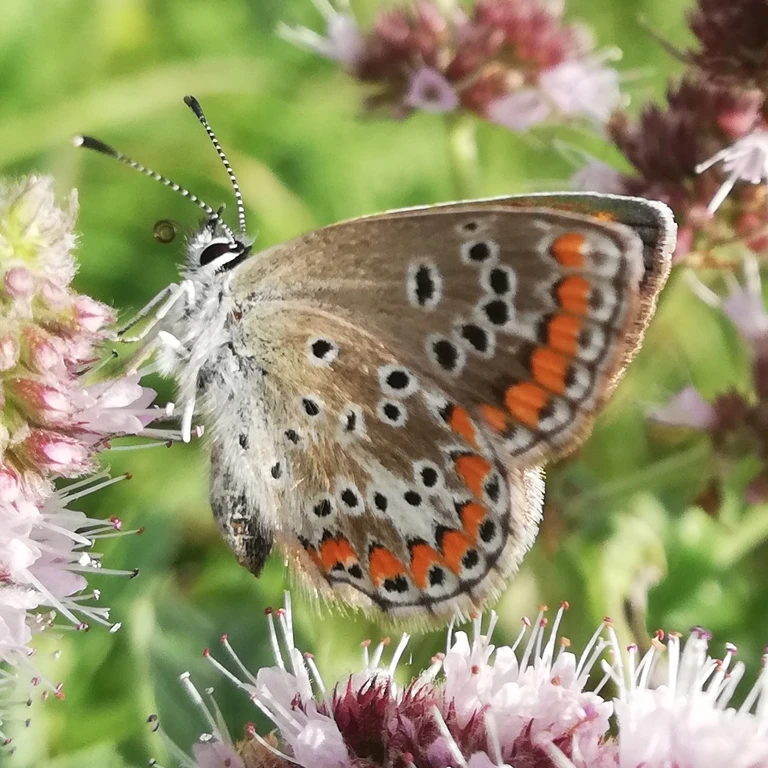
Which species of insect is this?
Aricia agestis/artaxerxes
